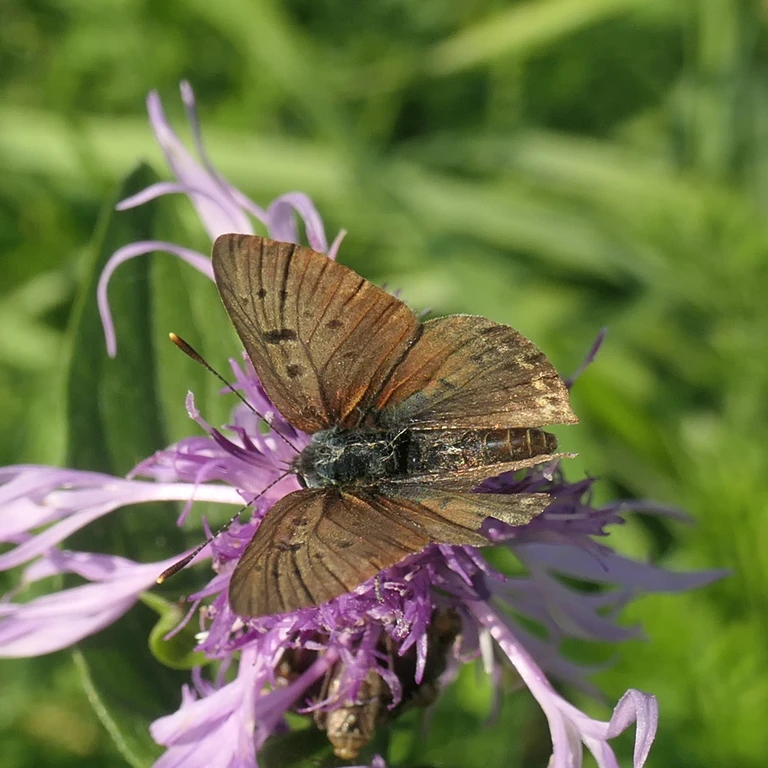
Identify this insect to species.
Lycaena tityrus (also Loweia tityrus)
